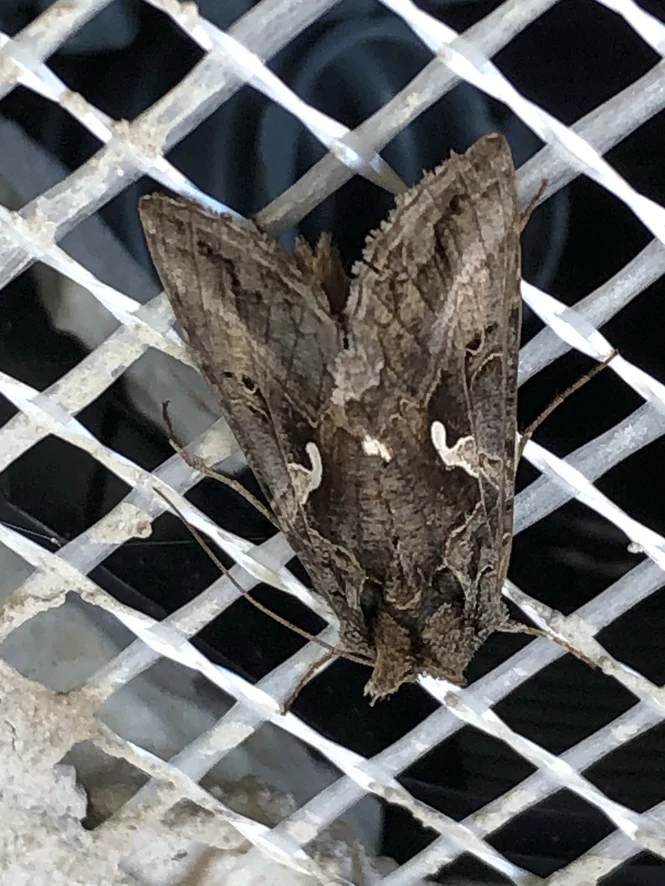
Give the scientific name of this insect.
Autographa gamma
